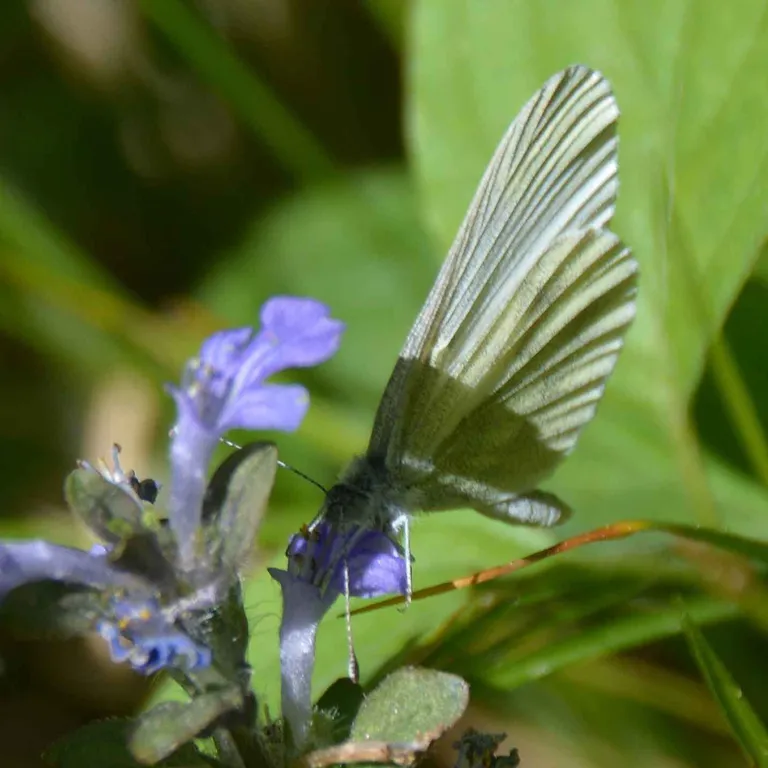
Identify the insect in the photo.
Leptidea sinapis/juvernica
